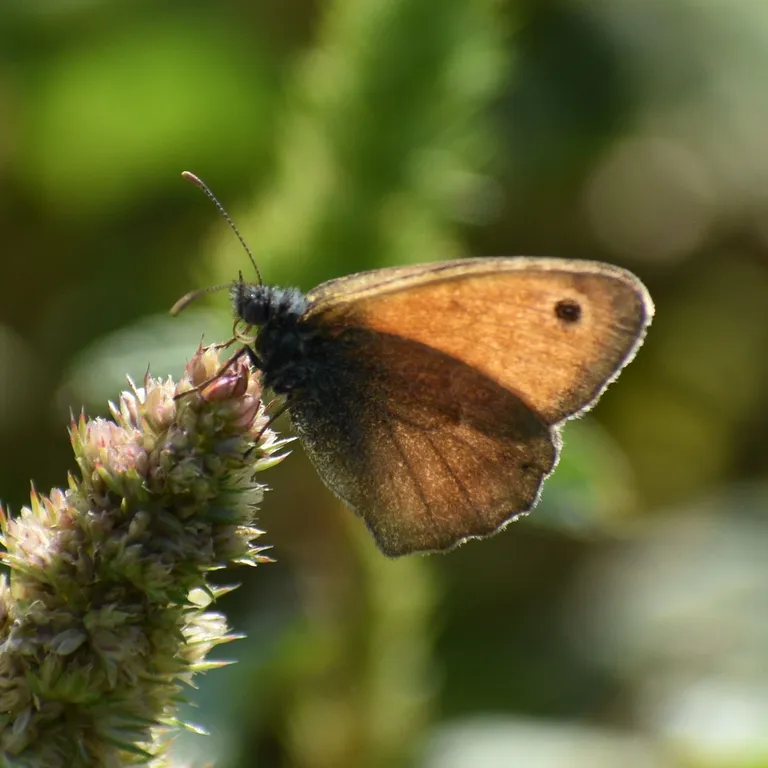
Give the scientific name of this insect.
Coenonympha pamphilus
